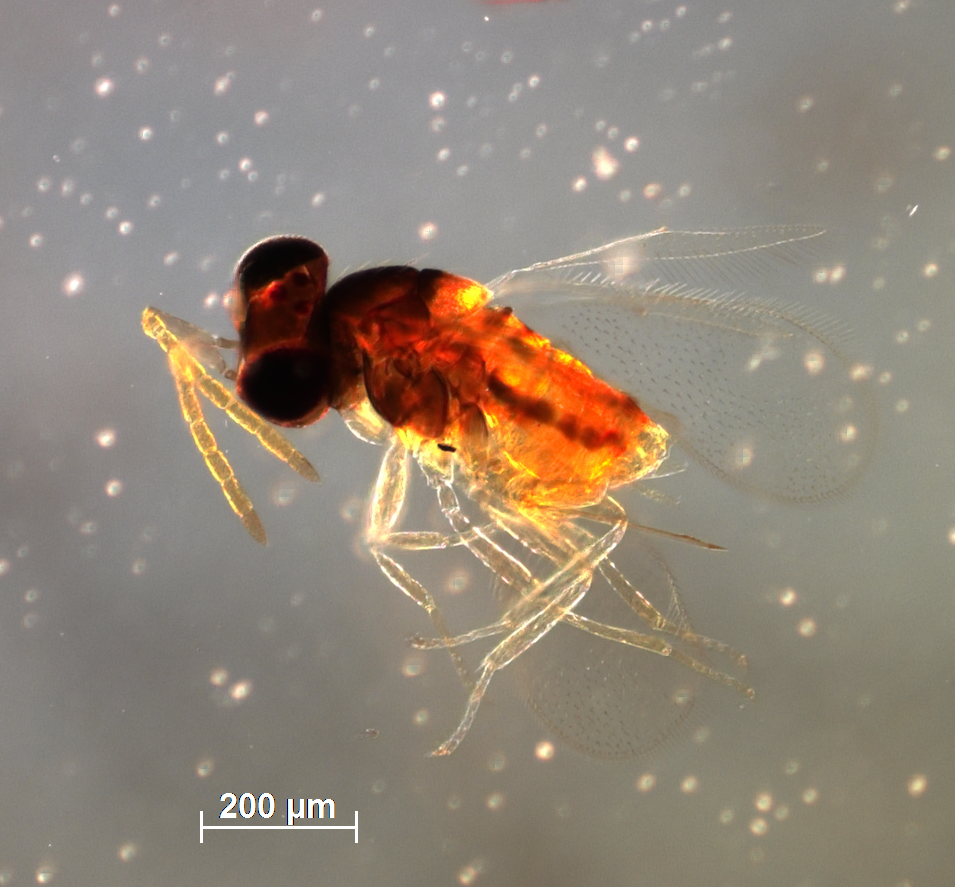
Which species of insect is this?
Encarsia variegata
